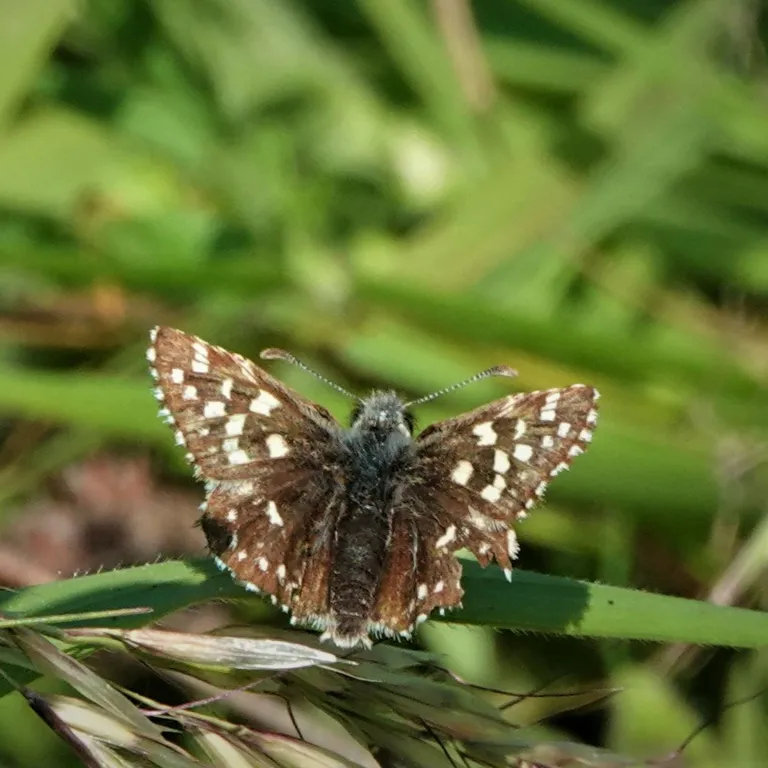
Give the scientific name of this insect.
Pyrgus malvae
